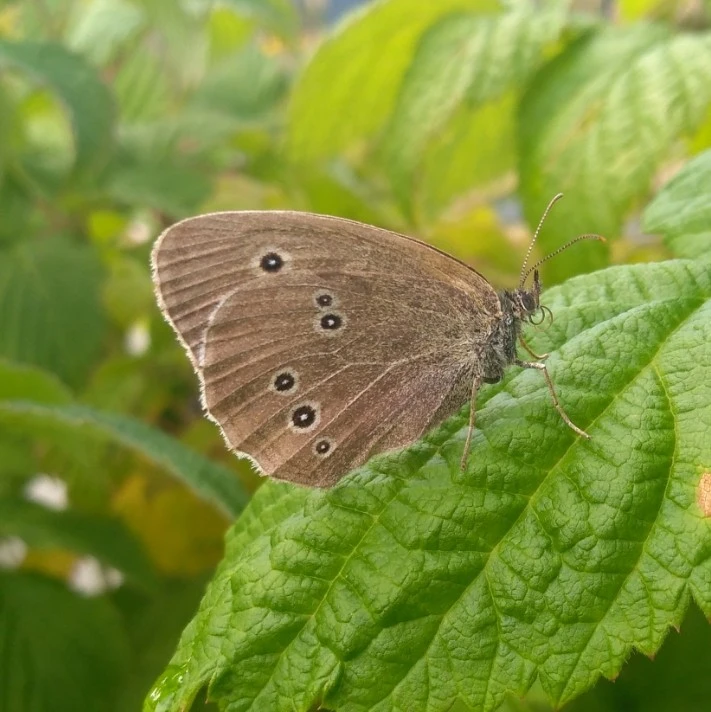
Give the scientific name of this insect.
Aphantopus hyperantus
